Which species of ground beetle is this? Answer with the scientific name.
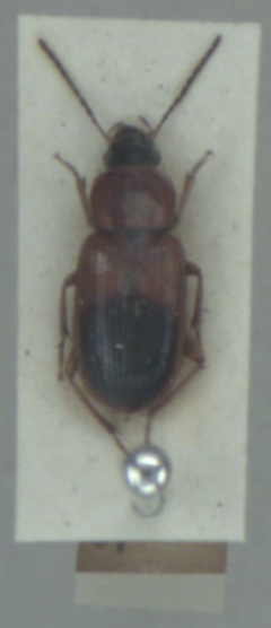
Stenolophus teutonus
